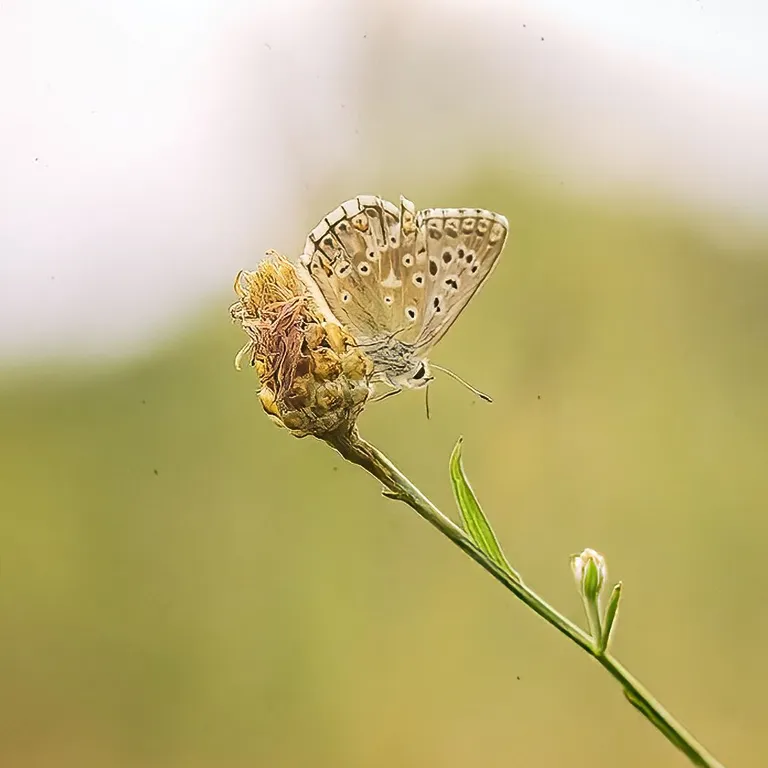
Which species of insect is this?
Lysandra coridon
